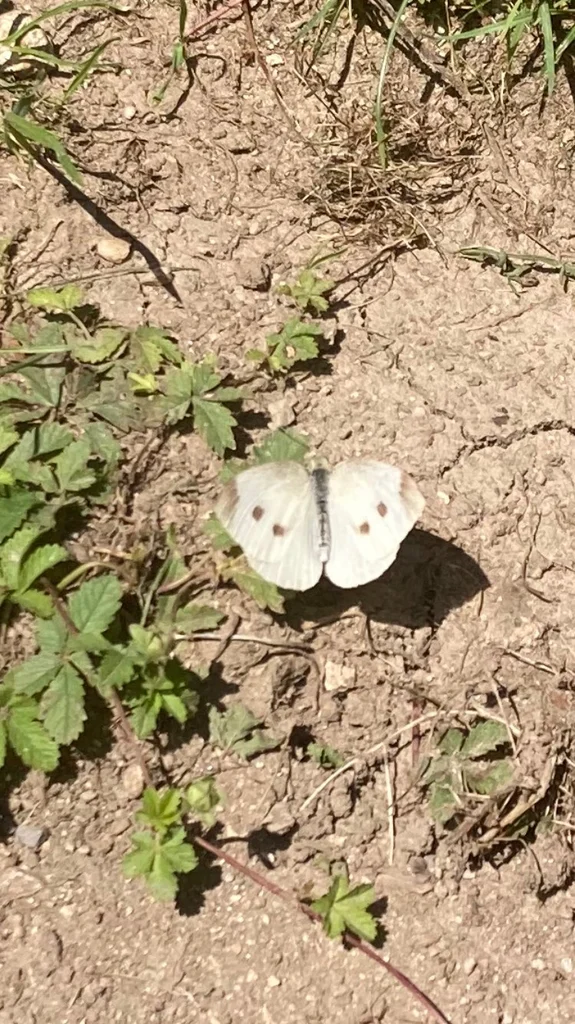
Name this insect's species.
Pieris rapae
